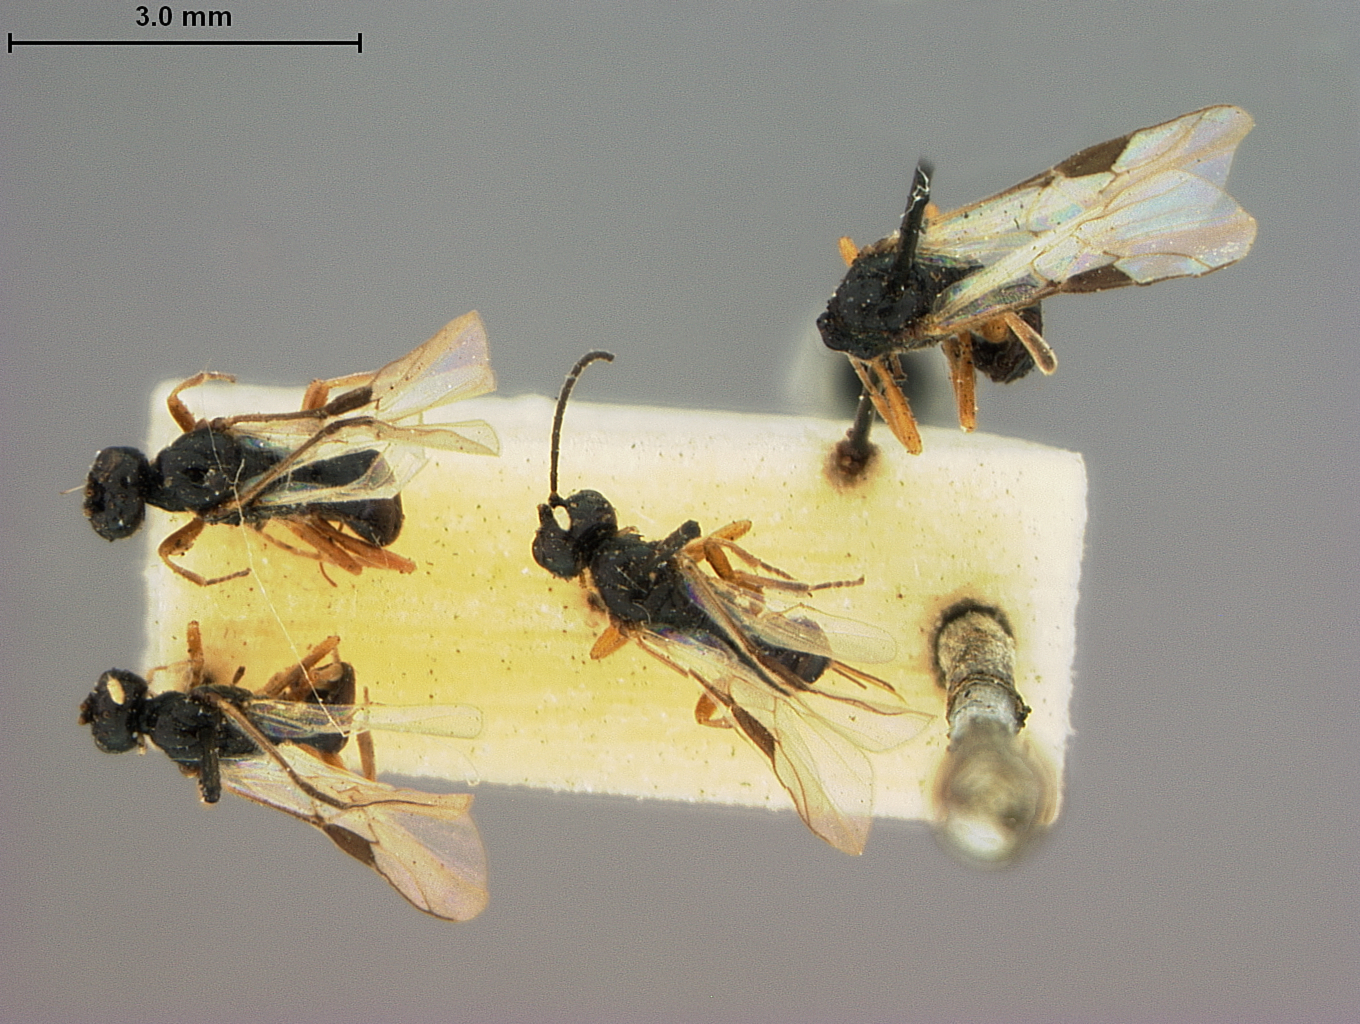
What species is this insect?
Ganychorus atricornis
